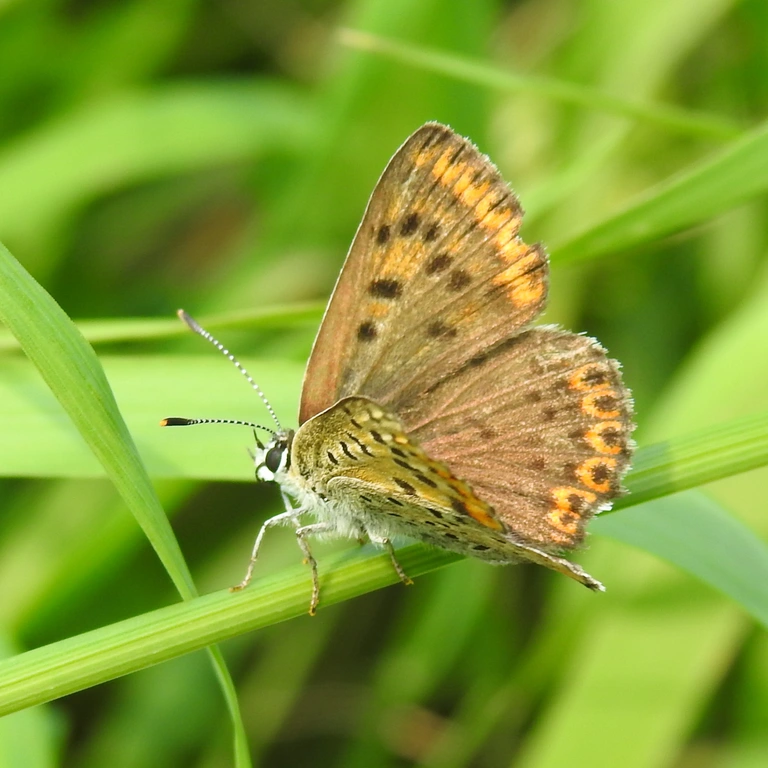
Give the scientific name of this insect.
Lycaena tityrus (also Loweia tityrus)
